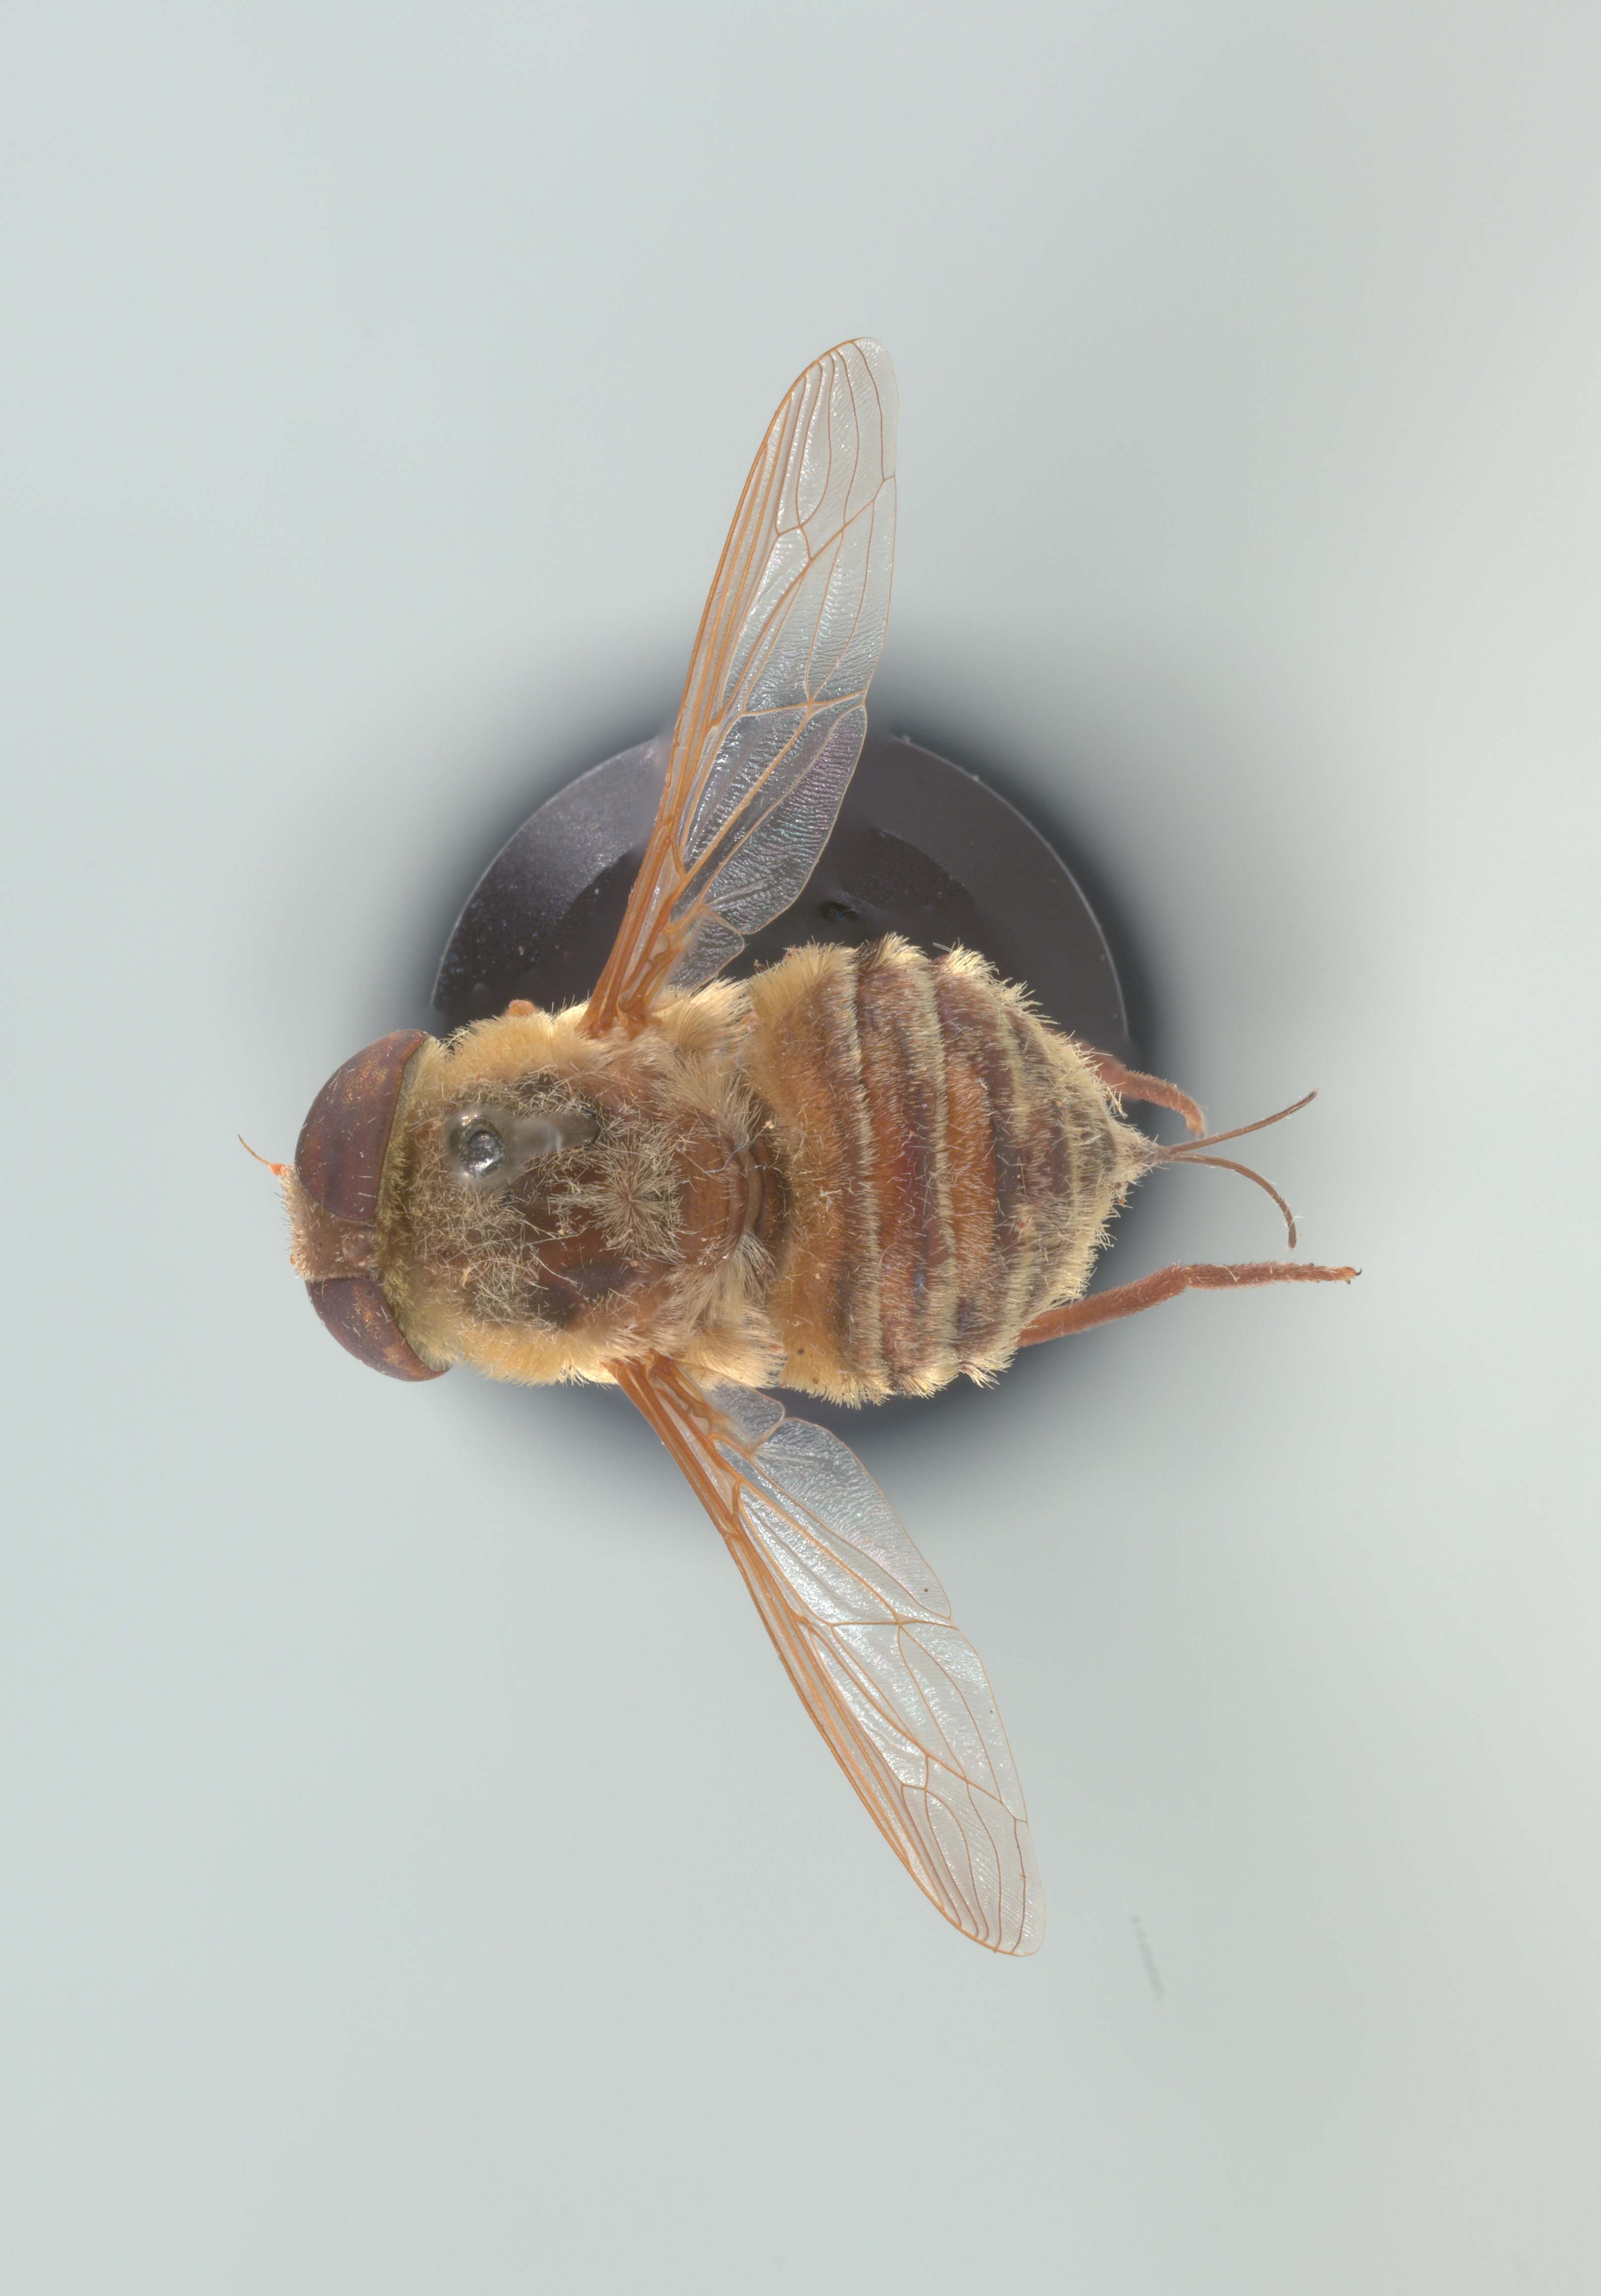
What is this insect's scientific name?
Neorhynchocephalus volaticus
